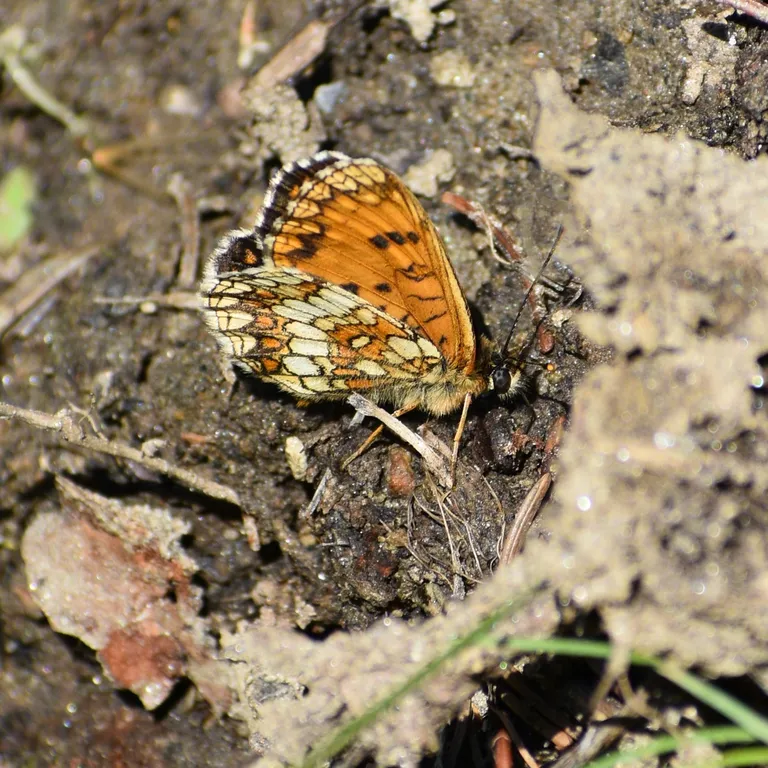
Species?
Melitaea athalia
